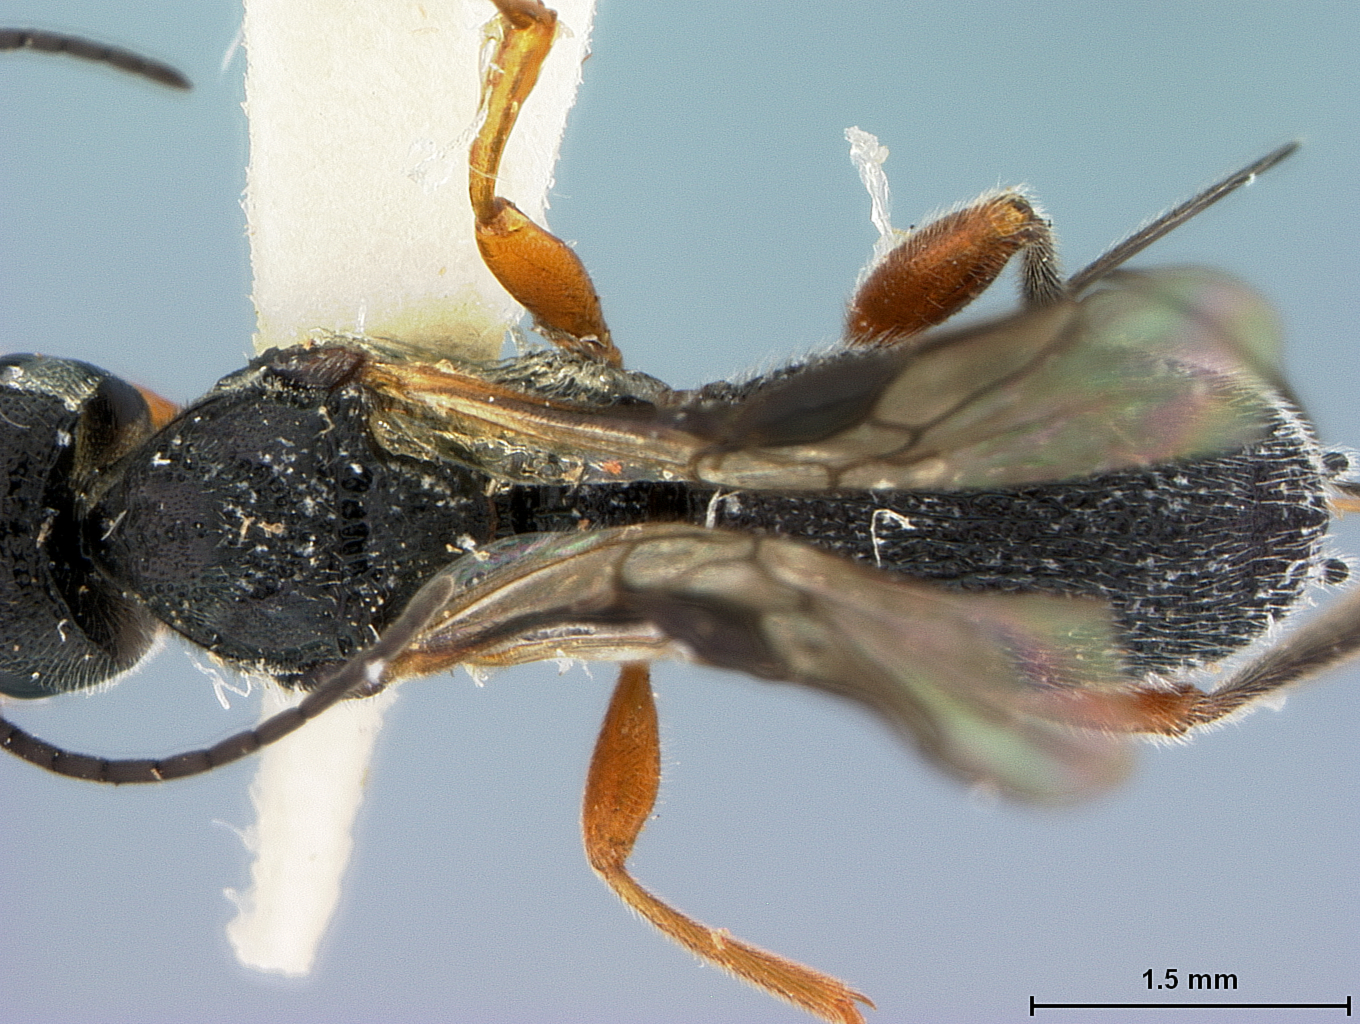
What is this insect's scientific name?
Urosigalphus curculionis
